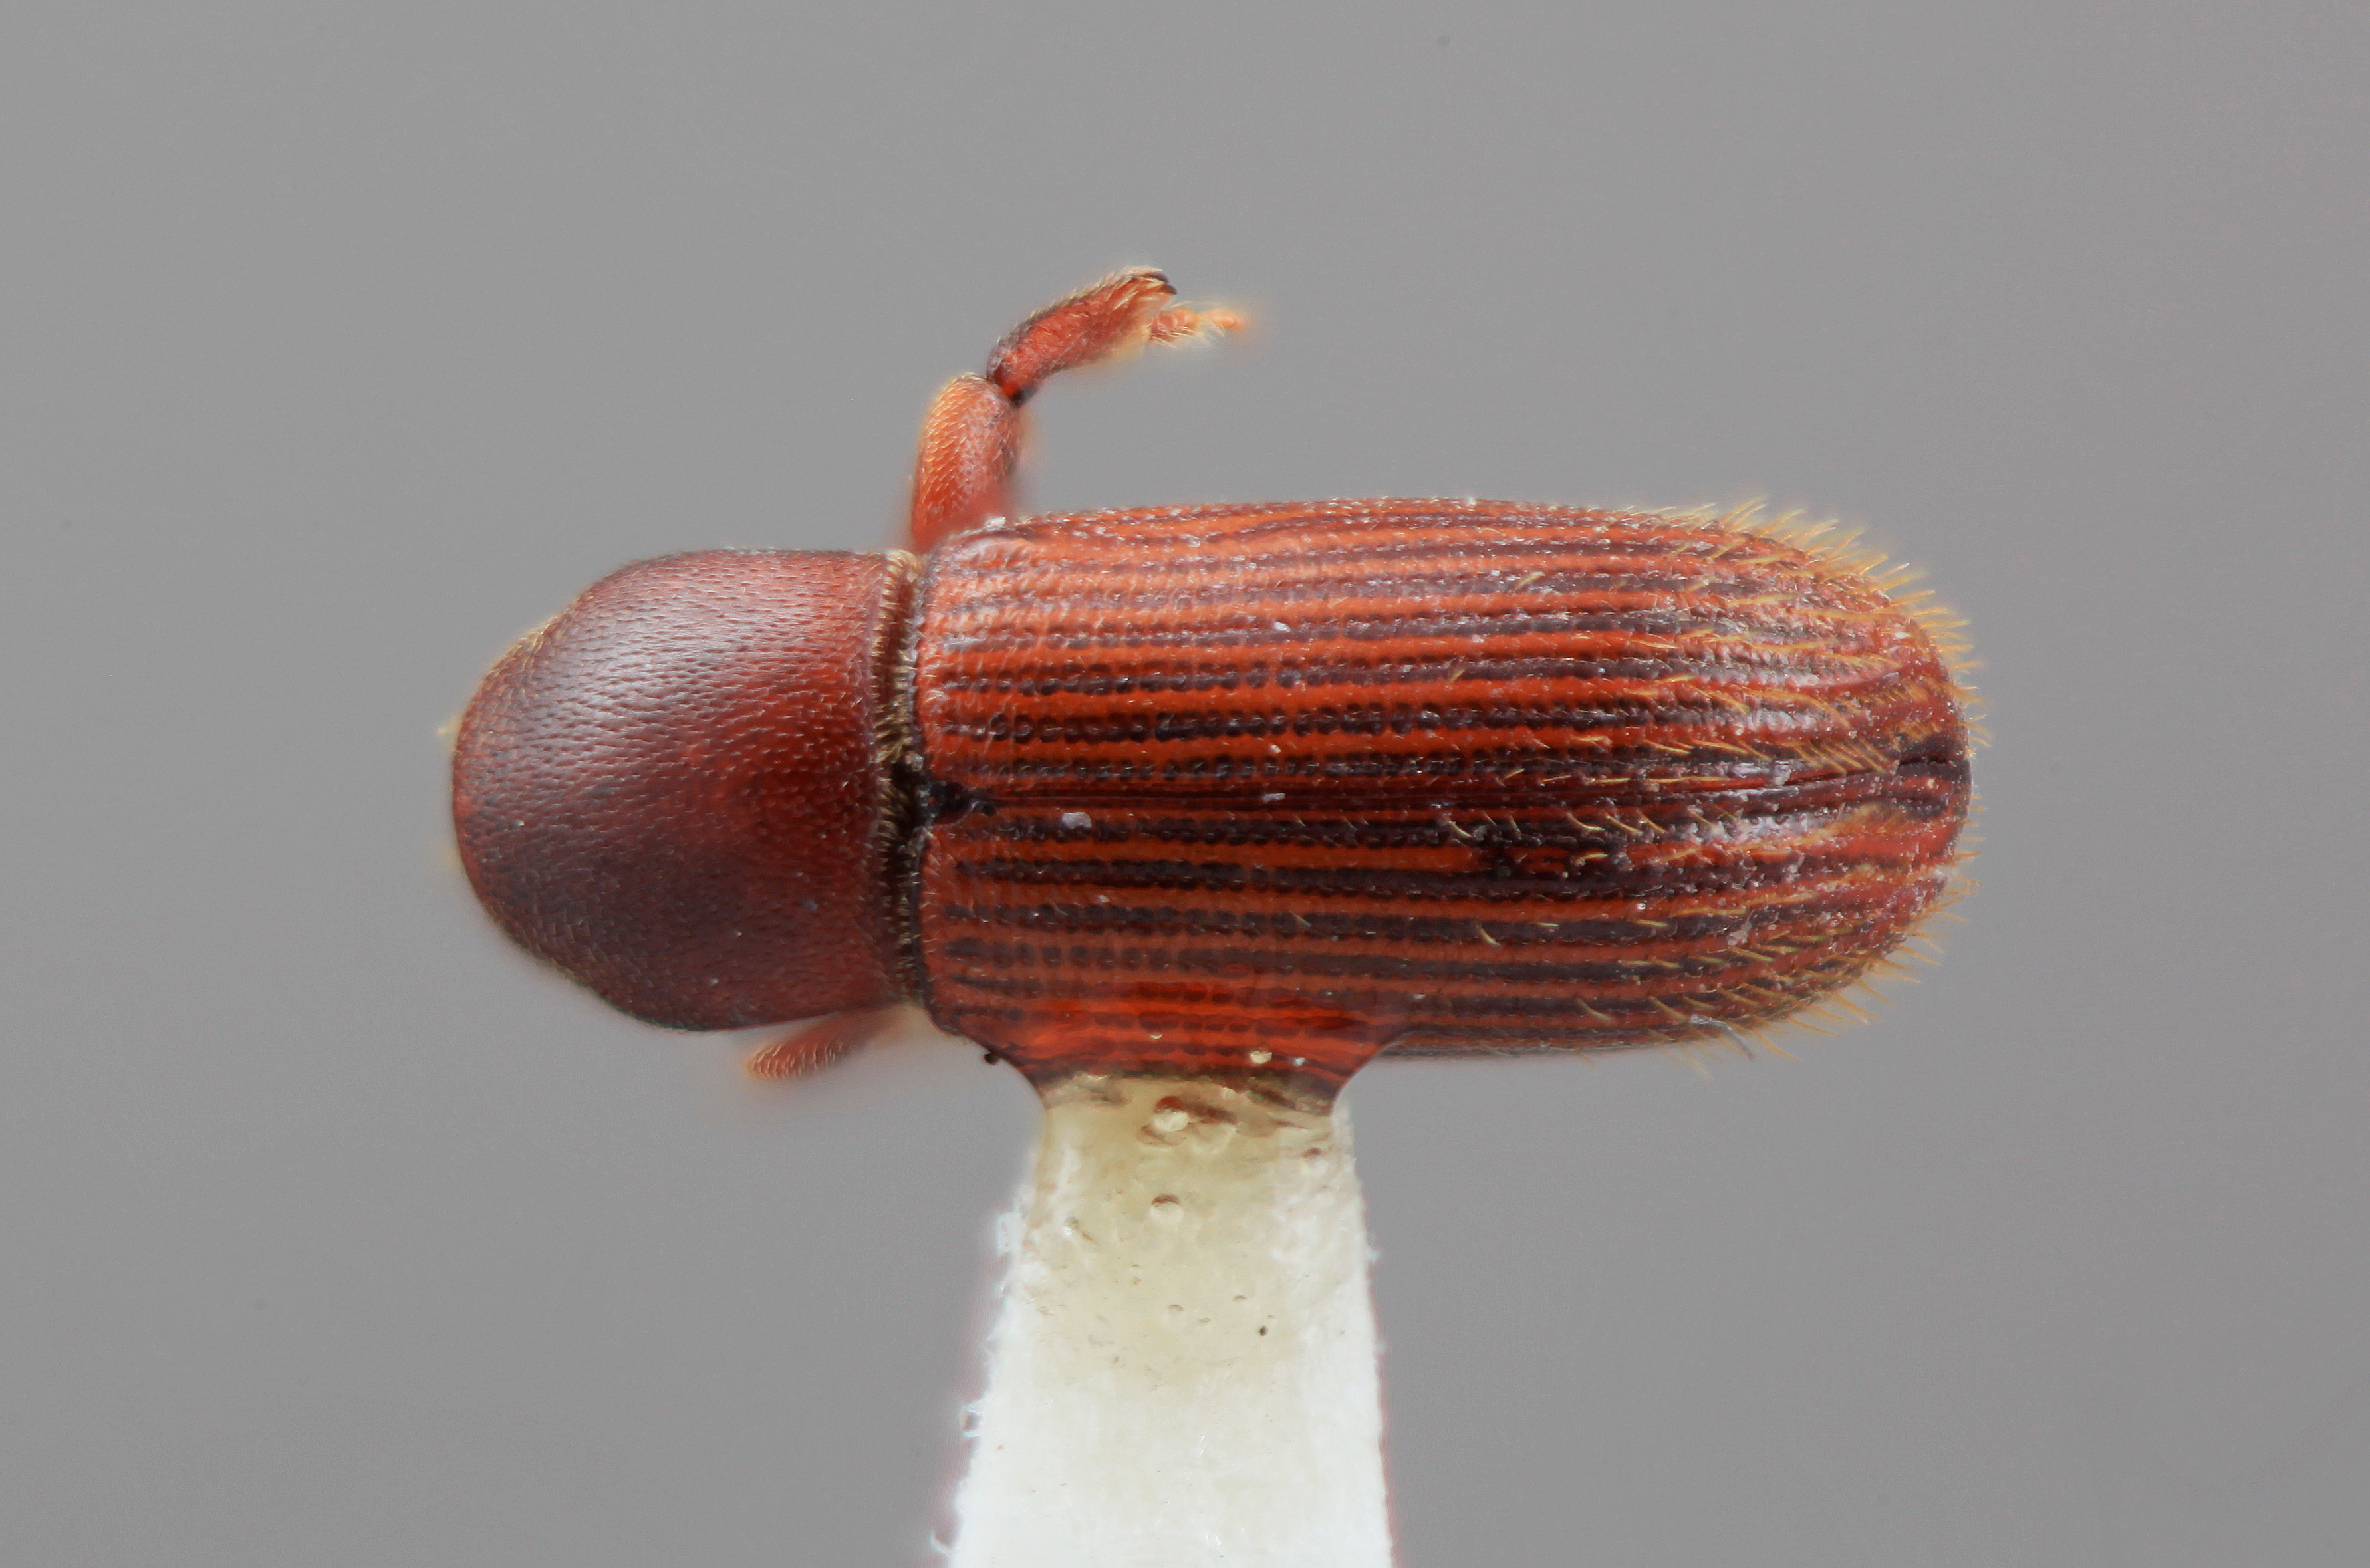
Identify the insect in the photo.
Cnesinus fulgens (also Xyleborus fulgens)
